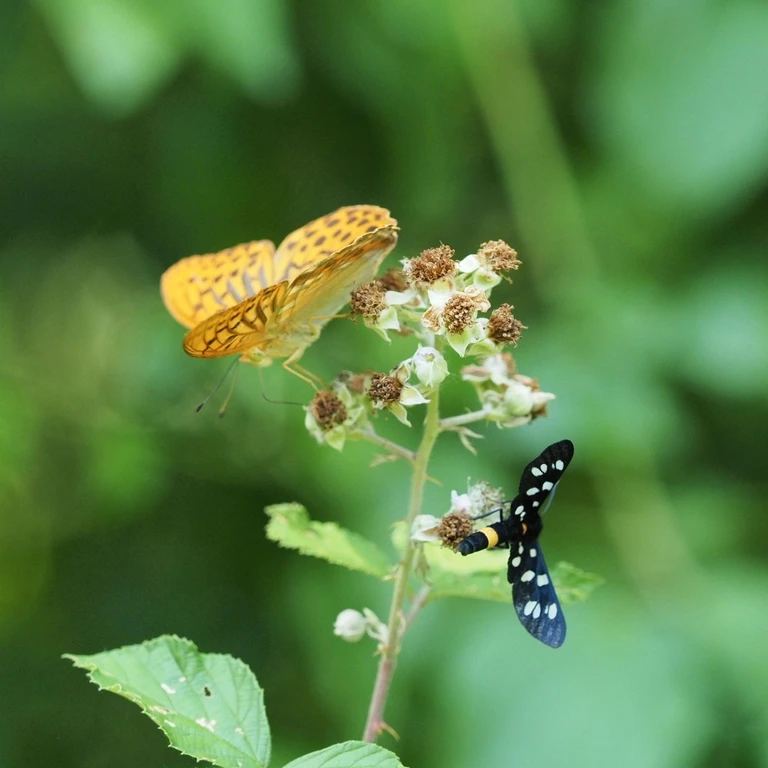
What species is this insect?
Argynnis paphia
